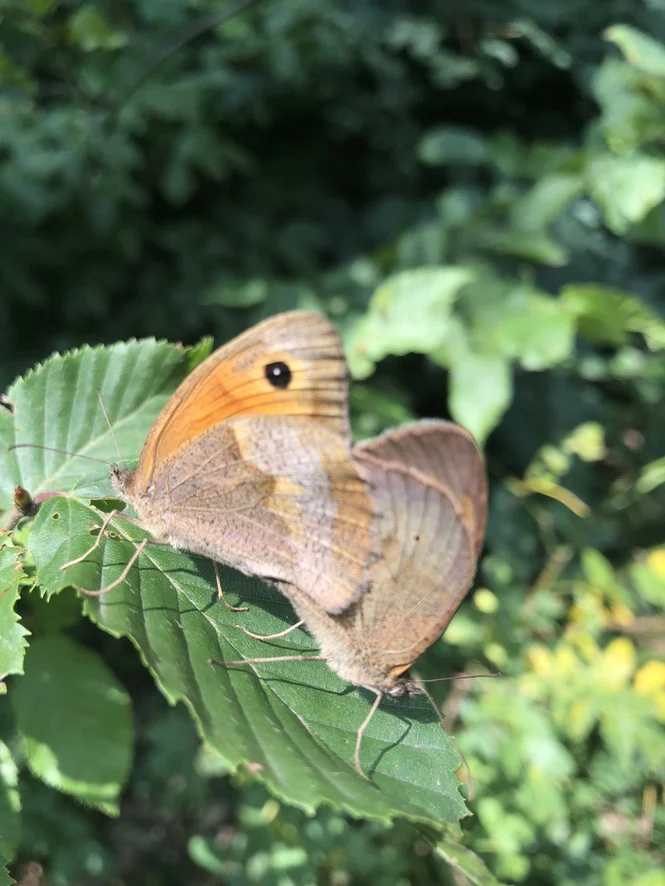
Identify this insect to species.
Maniola jurtina
